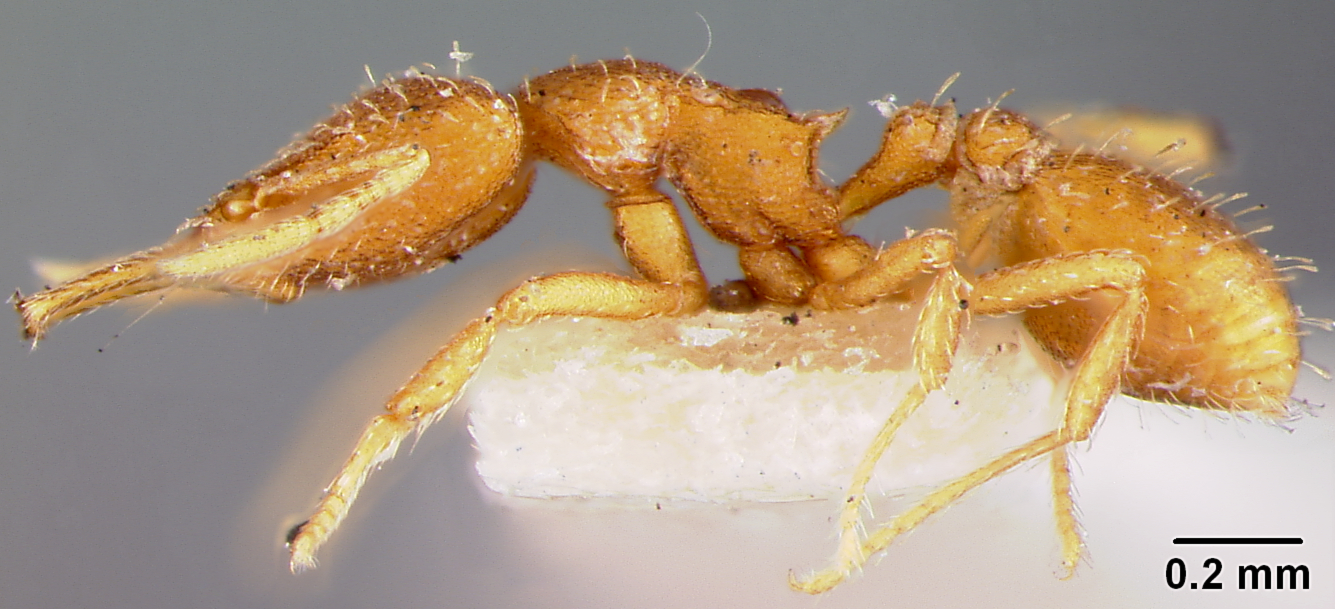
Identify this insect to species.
Strumigenys mixta
